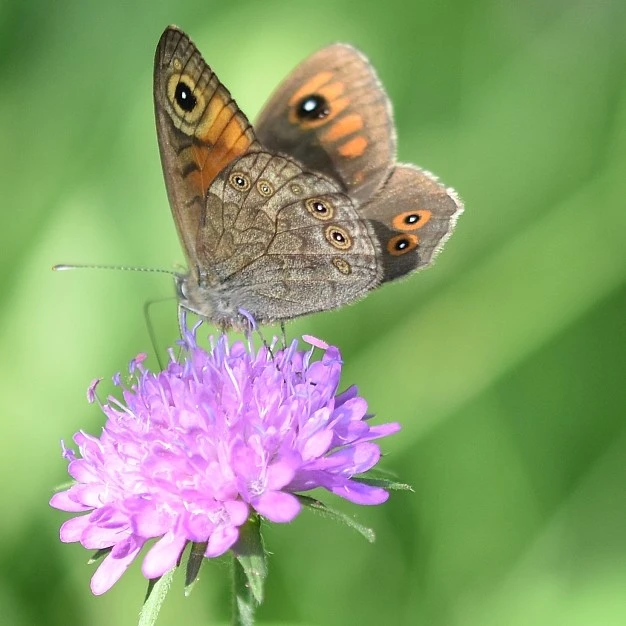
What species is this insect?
Lasiommata maera (also Pararge maera)
